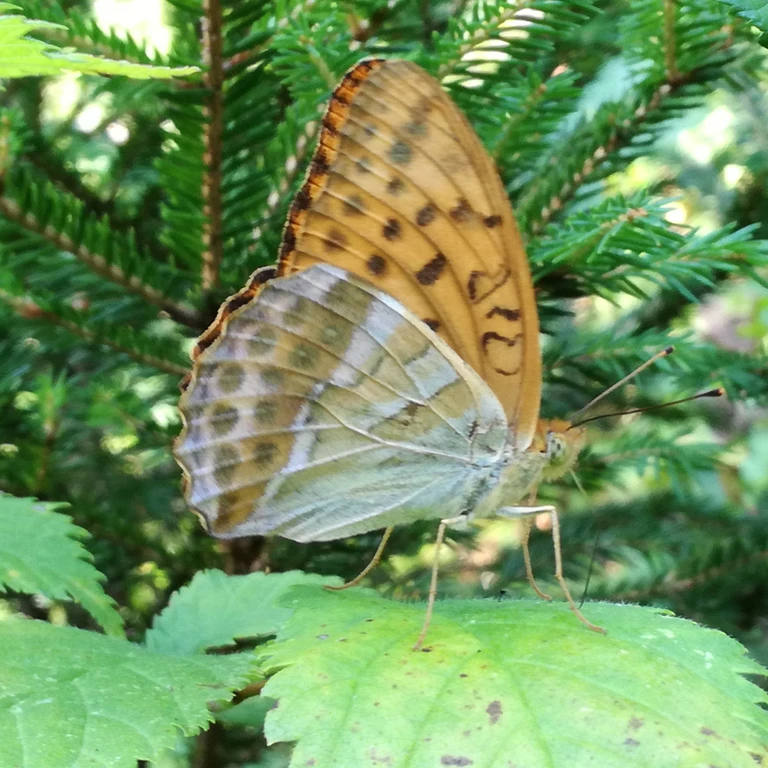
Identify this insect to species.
Argynnis paphia
